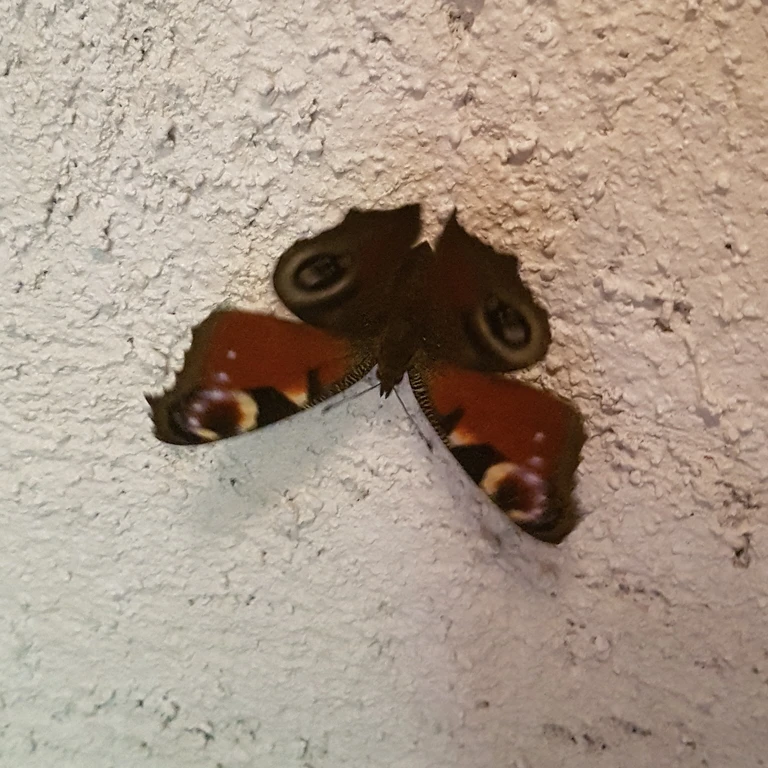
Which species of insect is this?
Aglais io
